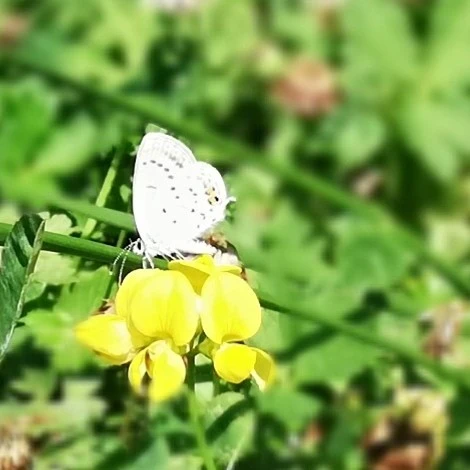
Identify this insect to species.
Cupido argiades (also Elkalyce argiades)
